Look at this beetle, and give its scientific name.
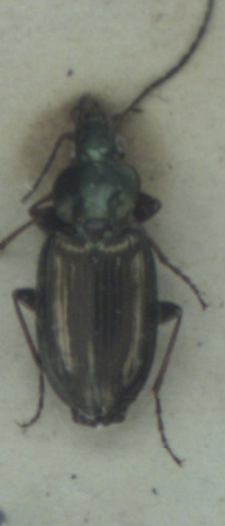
Agonum muelleri
